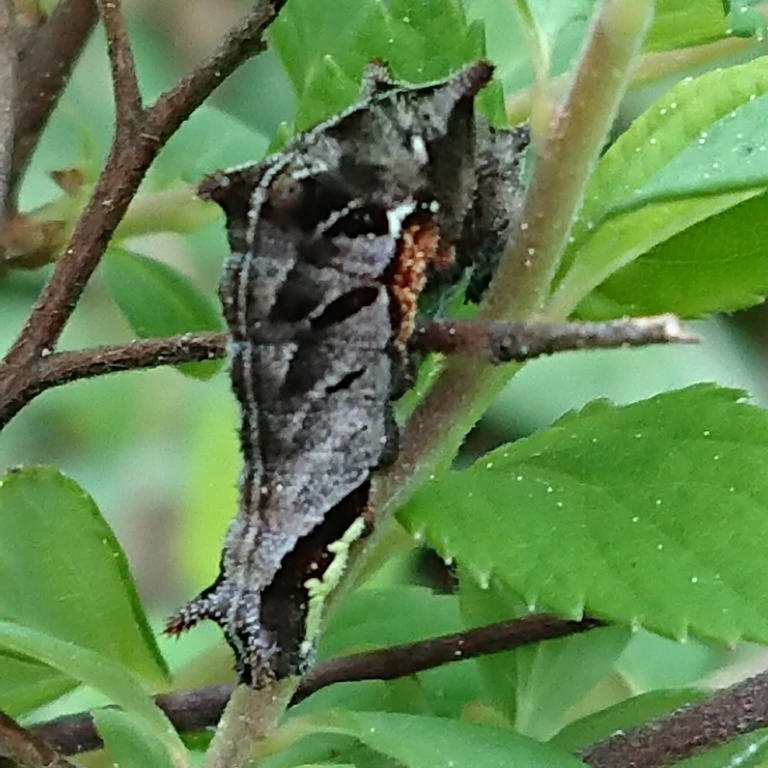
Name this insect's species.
Neptis rivularis
